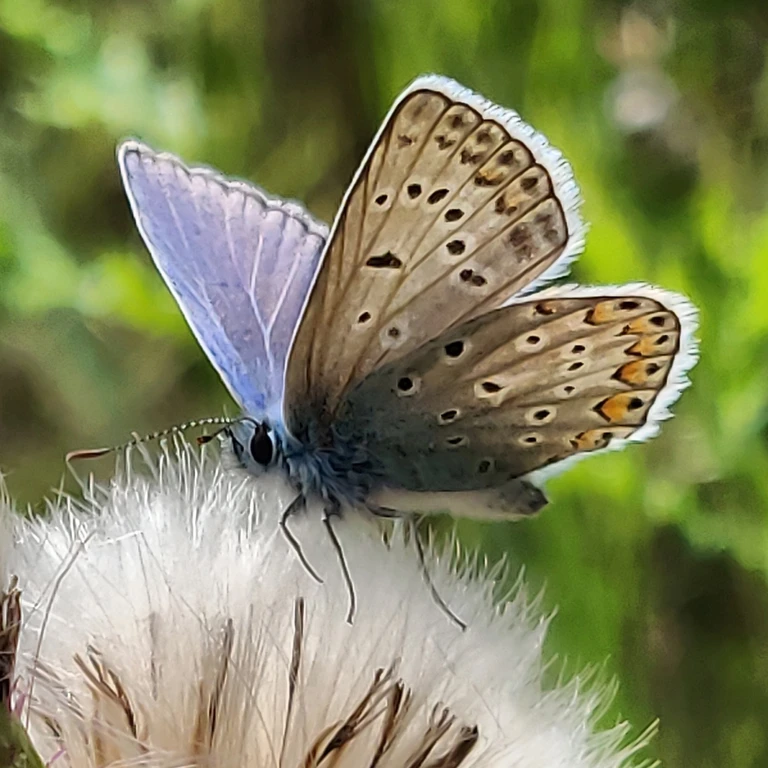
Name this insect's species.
Polyommatus icarus
